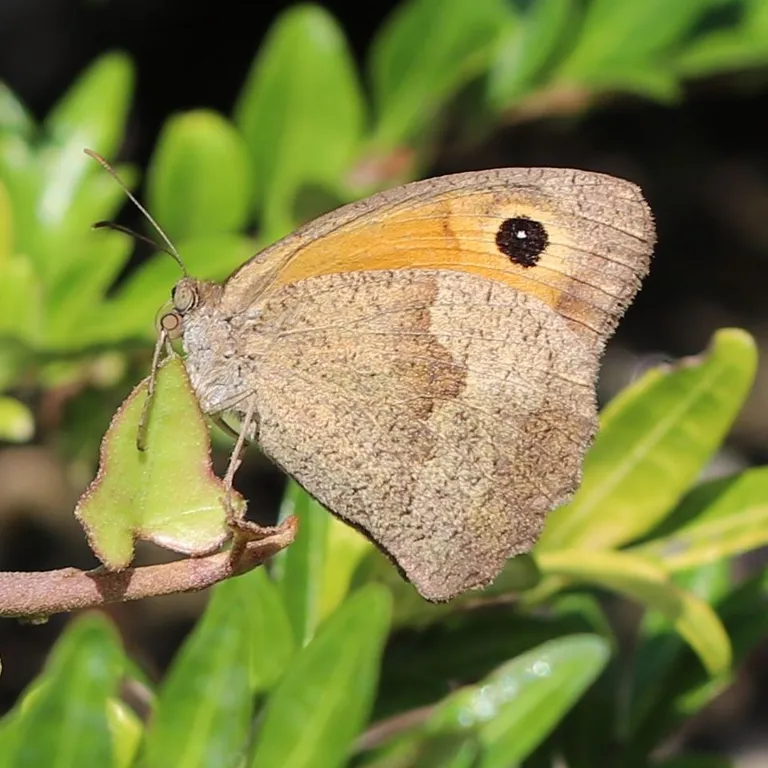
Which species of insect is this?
Maniola jurtina
